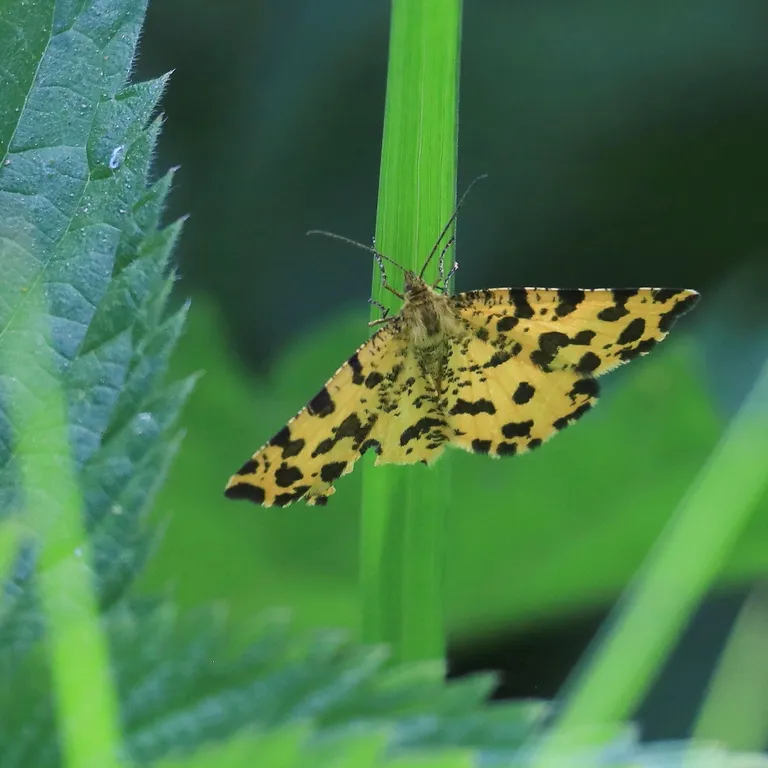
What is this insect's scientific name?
Pseudopanthera macularia
